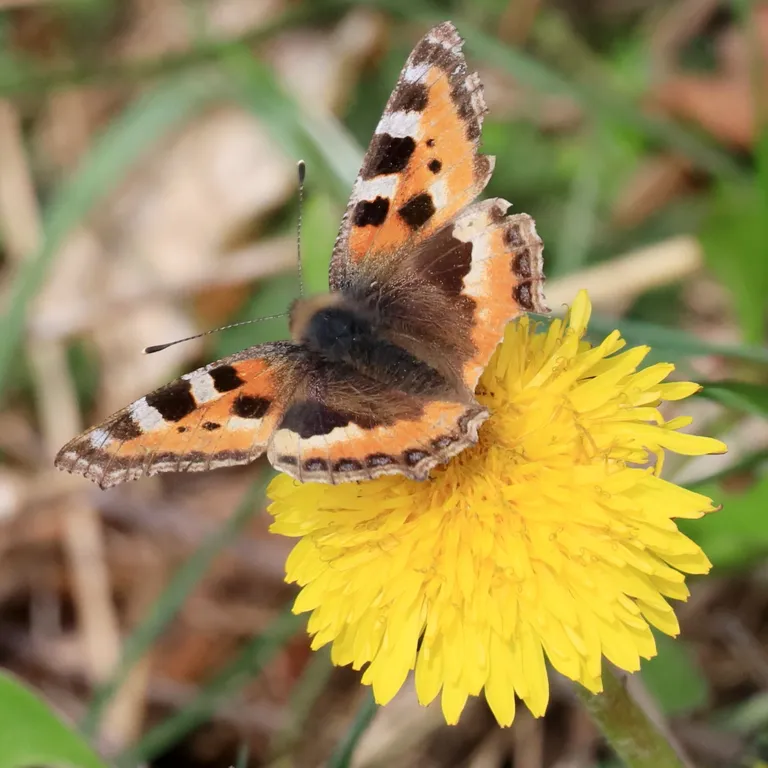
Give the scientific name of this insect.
Aglais urticae
